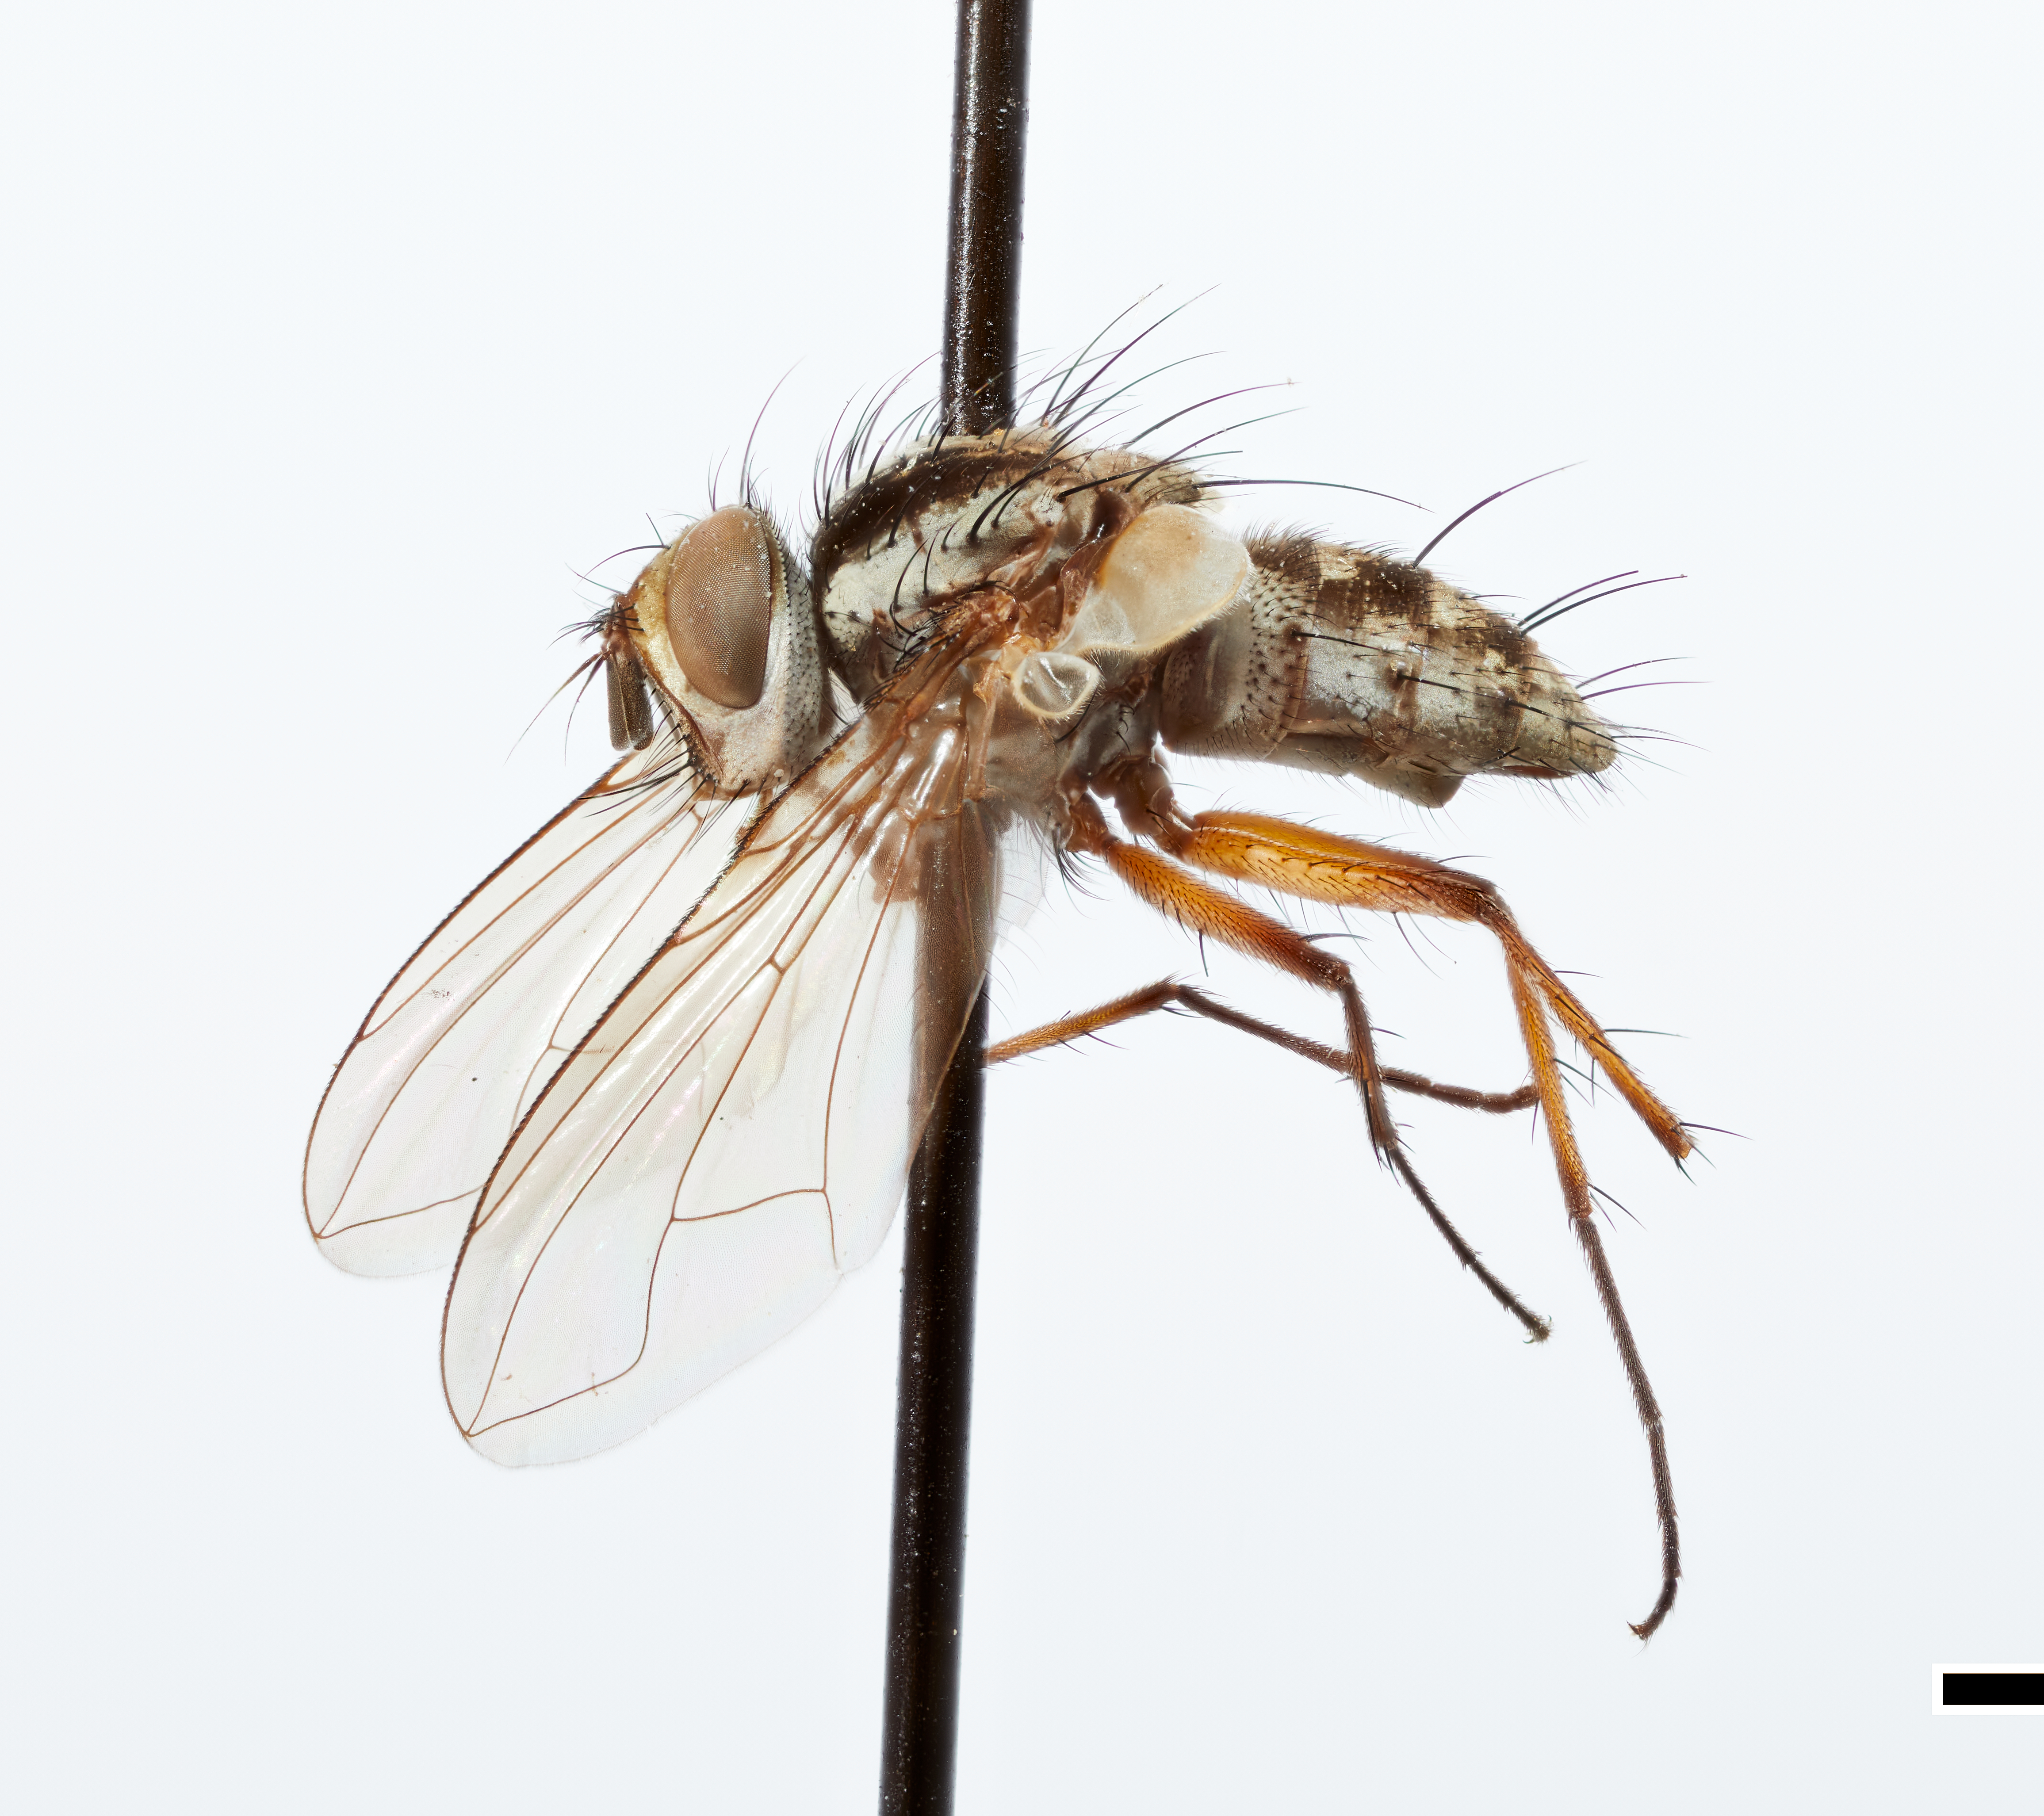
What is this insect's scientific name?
Minthopsis vittata
